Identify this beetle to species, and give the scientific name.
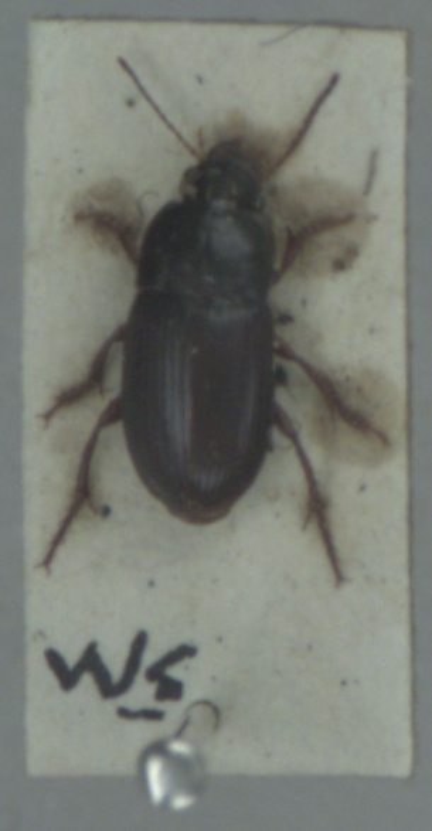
Harpalus anxius
